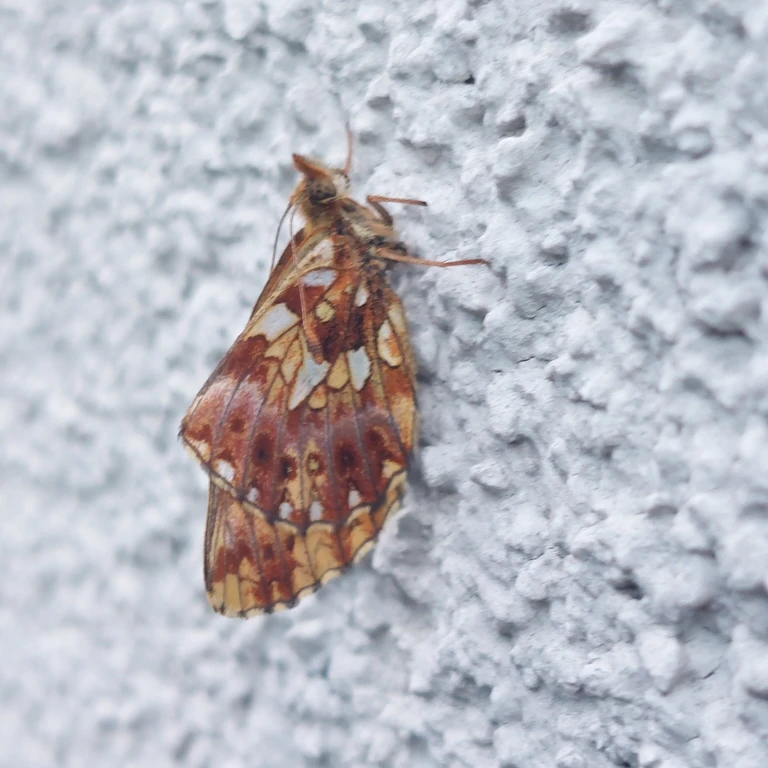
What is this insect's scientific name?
Boloria dia
